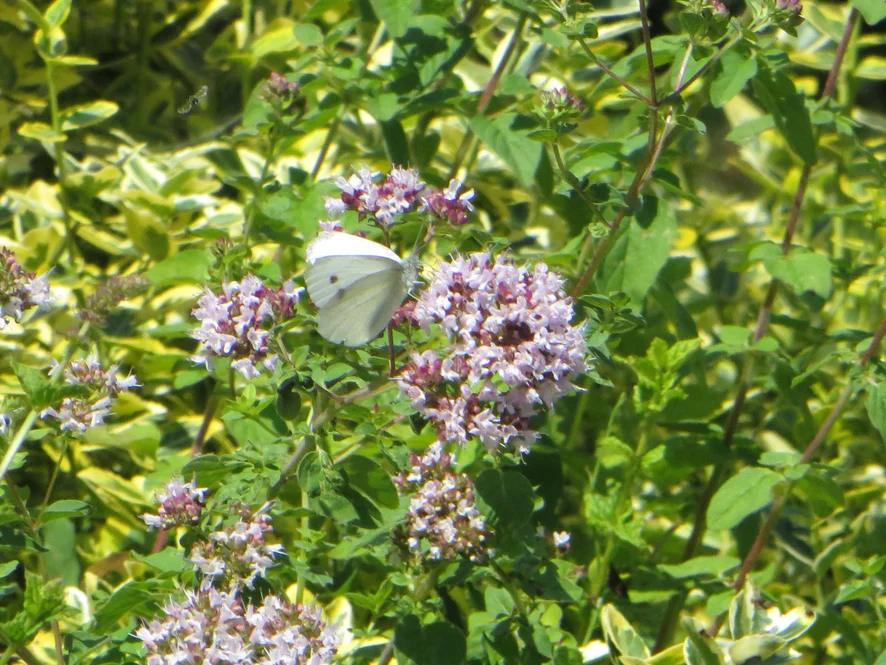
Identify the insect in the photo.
Pieris rapae
